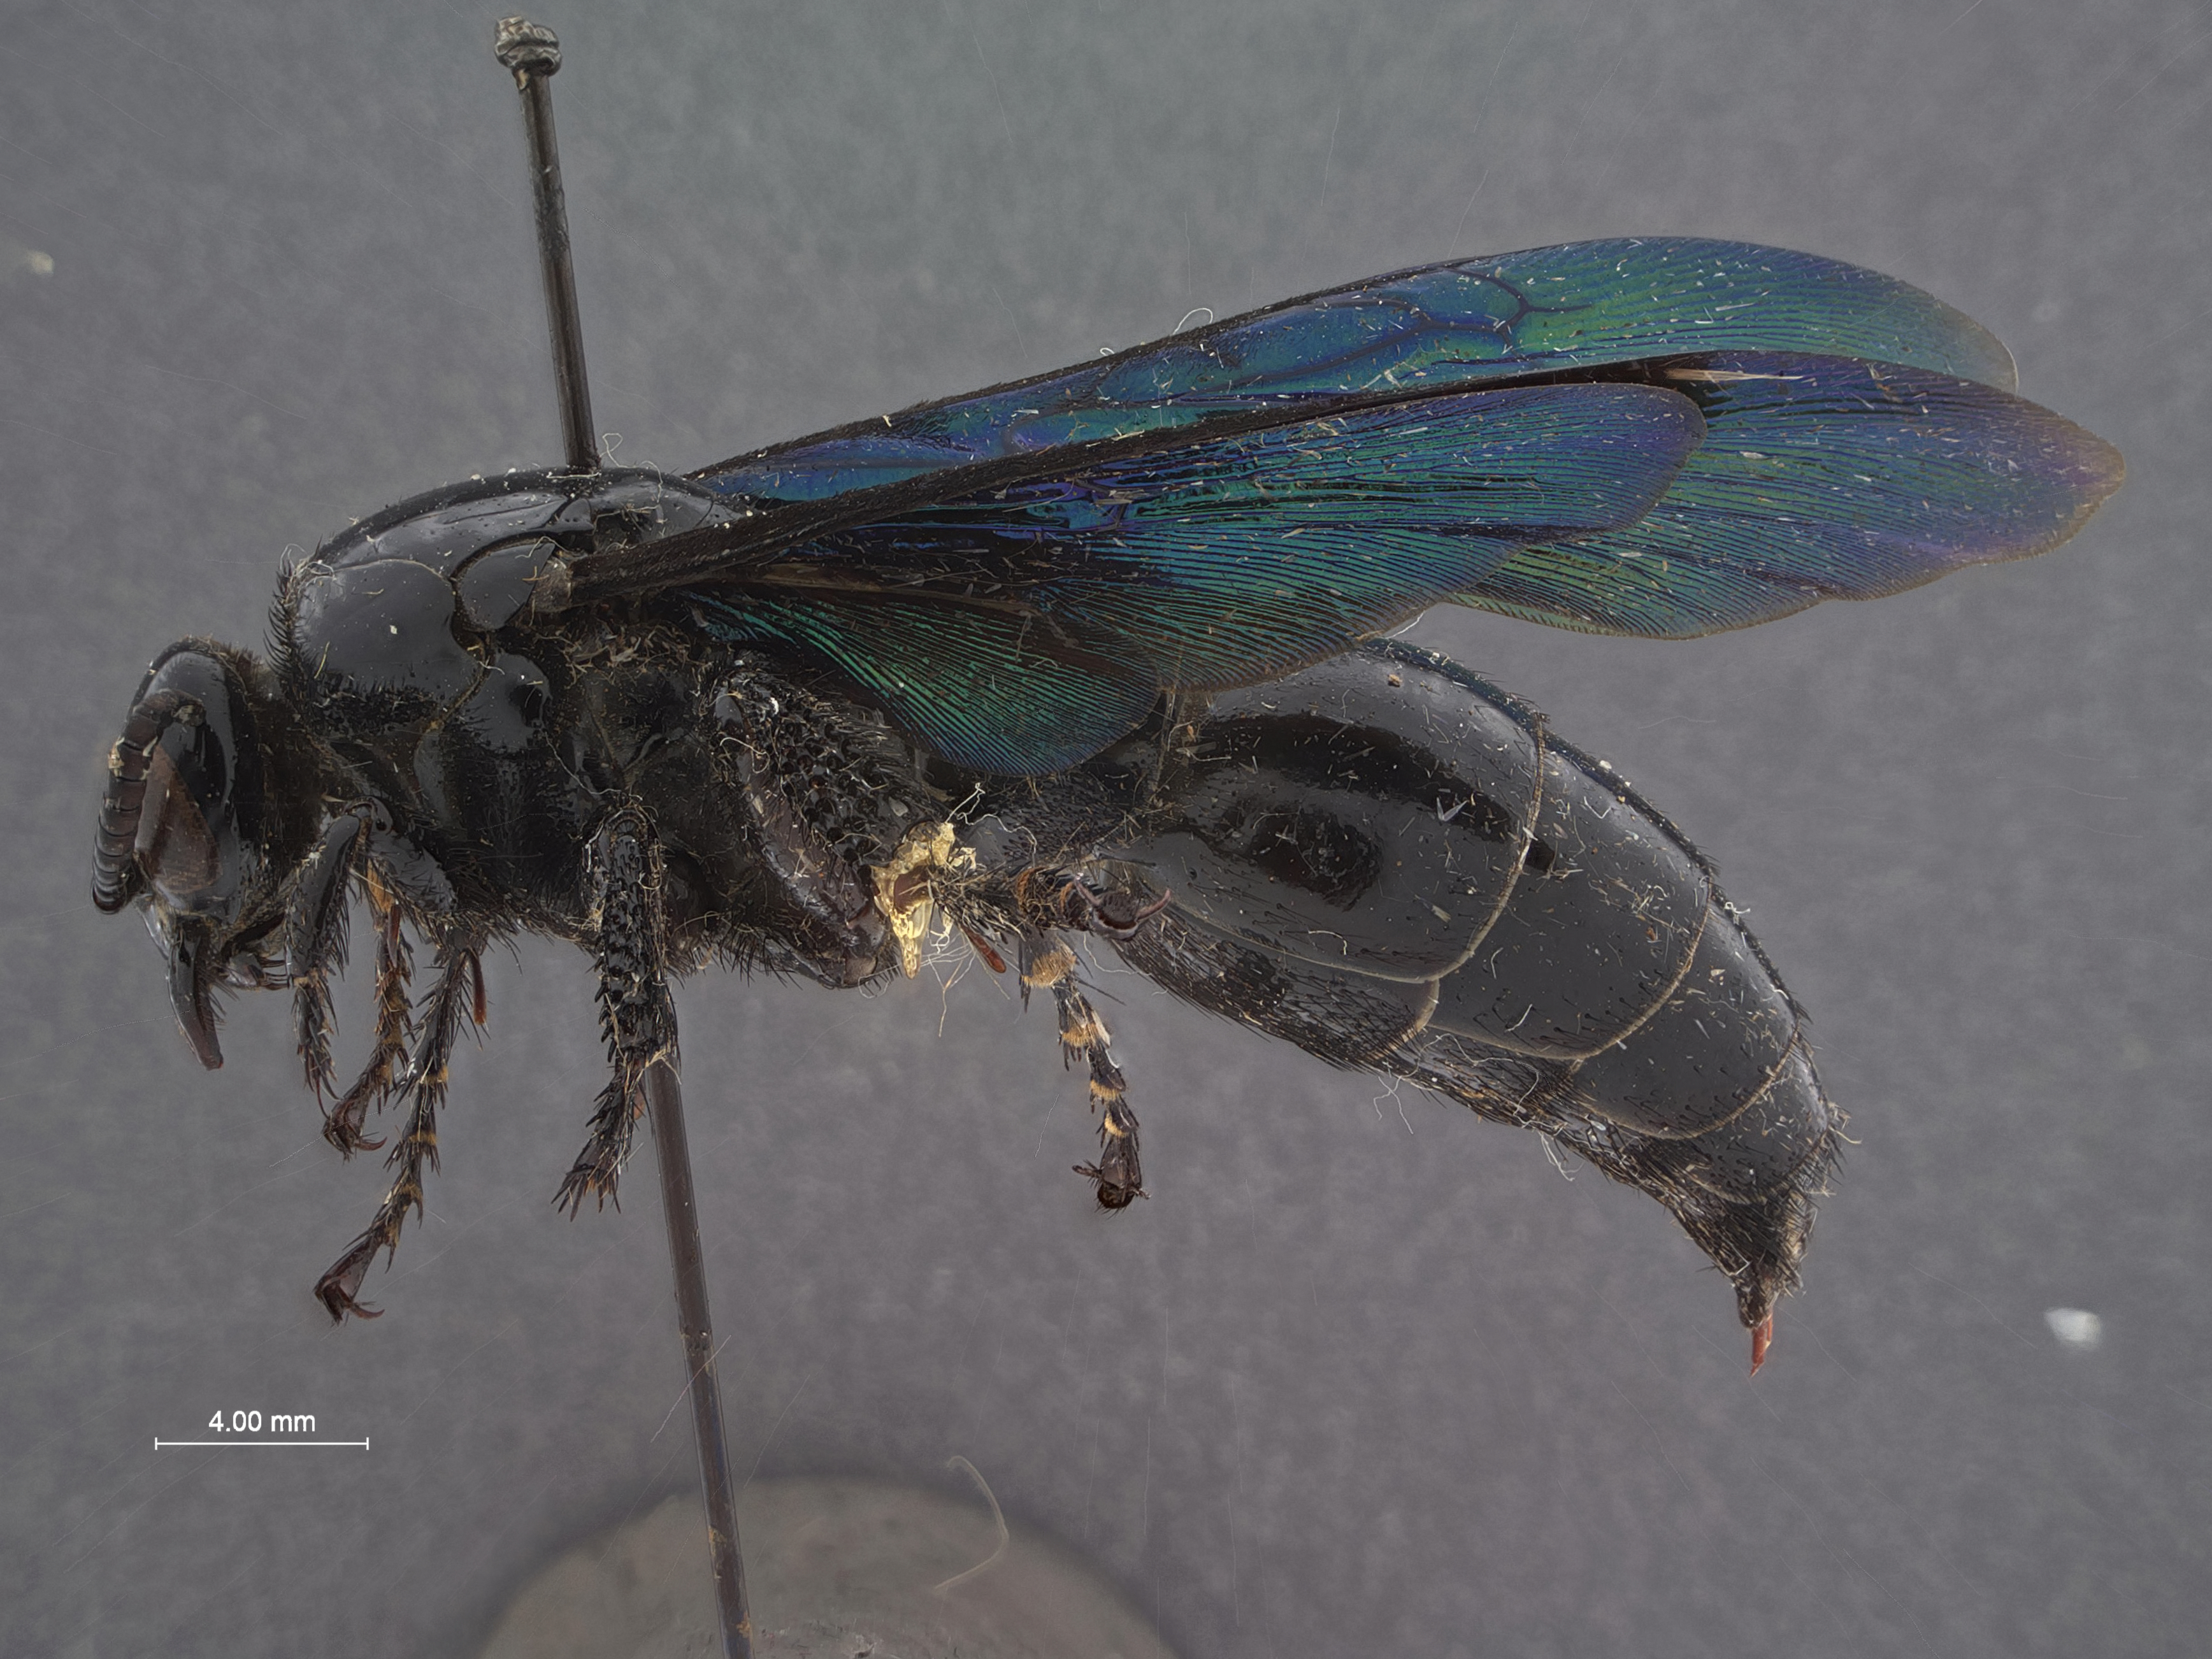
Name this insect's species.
Scolia vulsa
